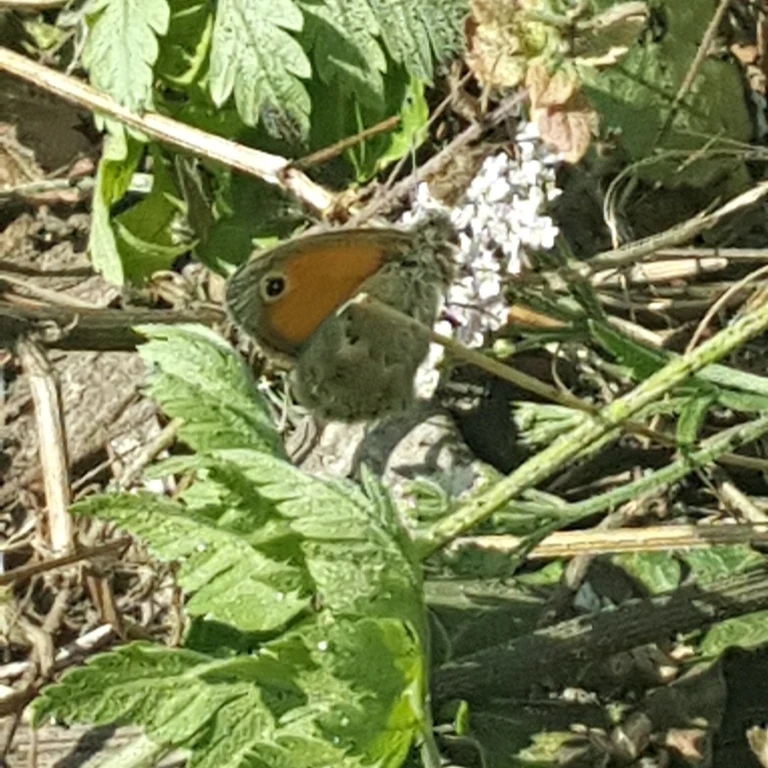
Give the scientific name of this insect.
Coenonympha pamphilus
